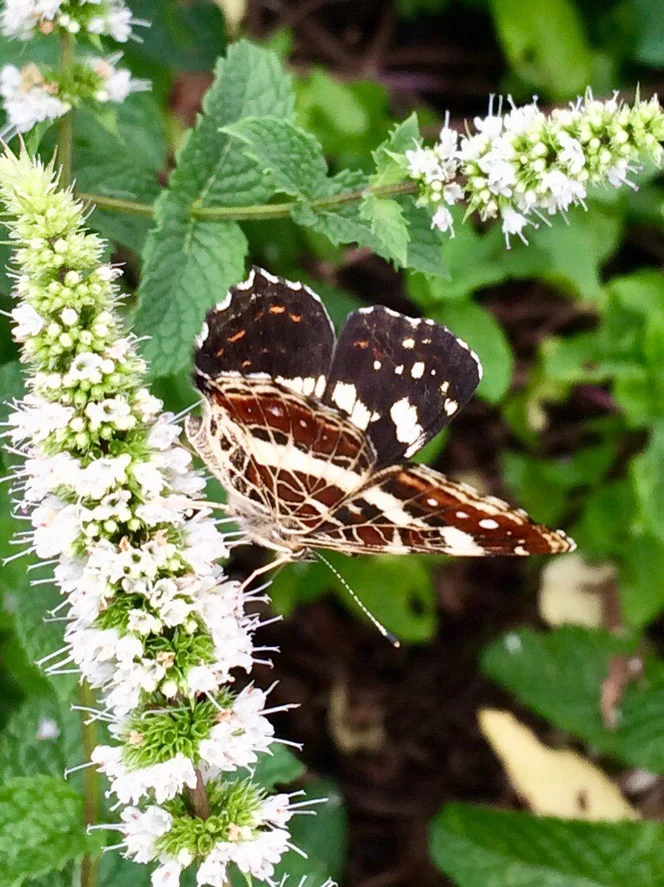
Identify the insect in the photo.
Araschnia levana
